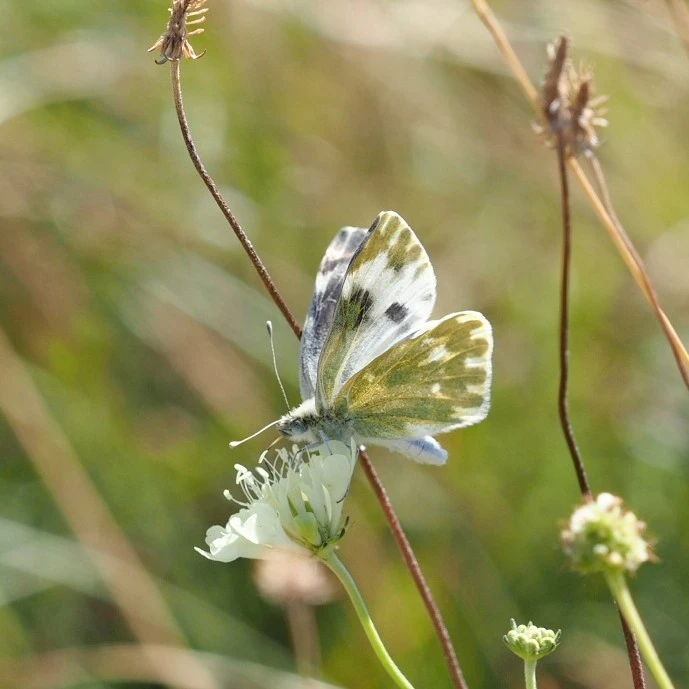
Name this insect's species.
Pontia edusa
